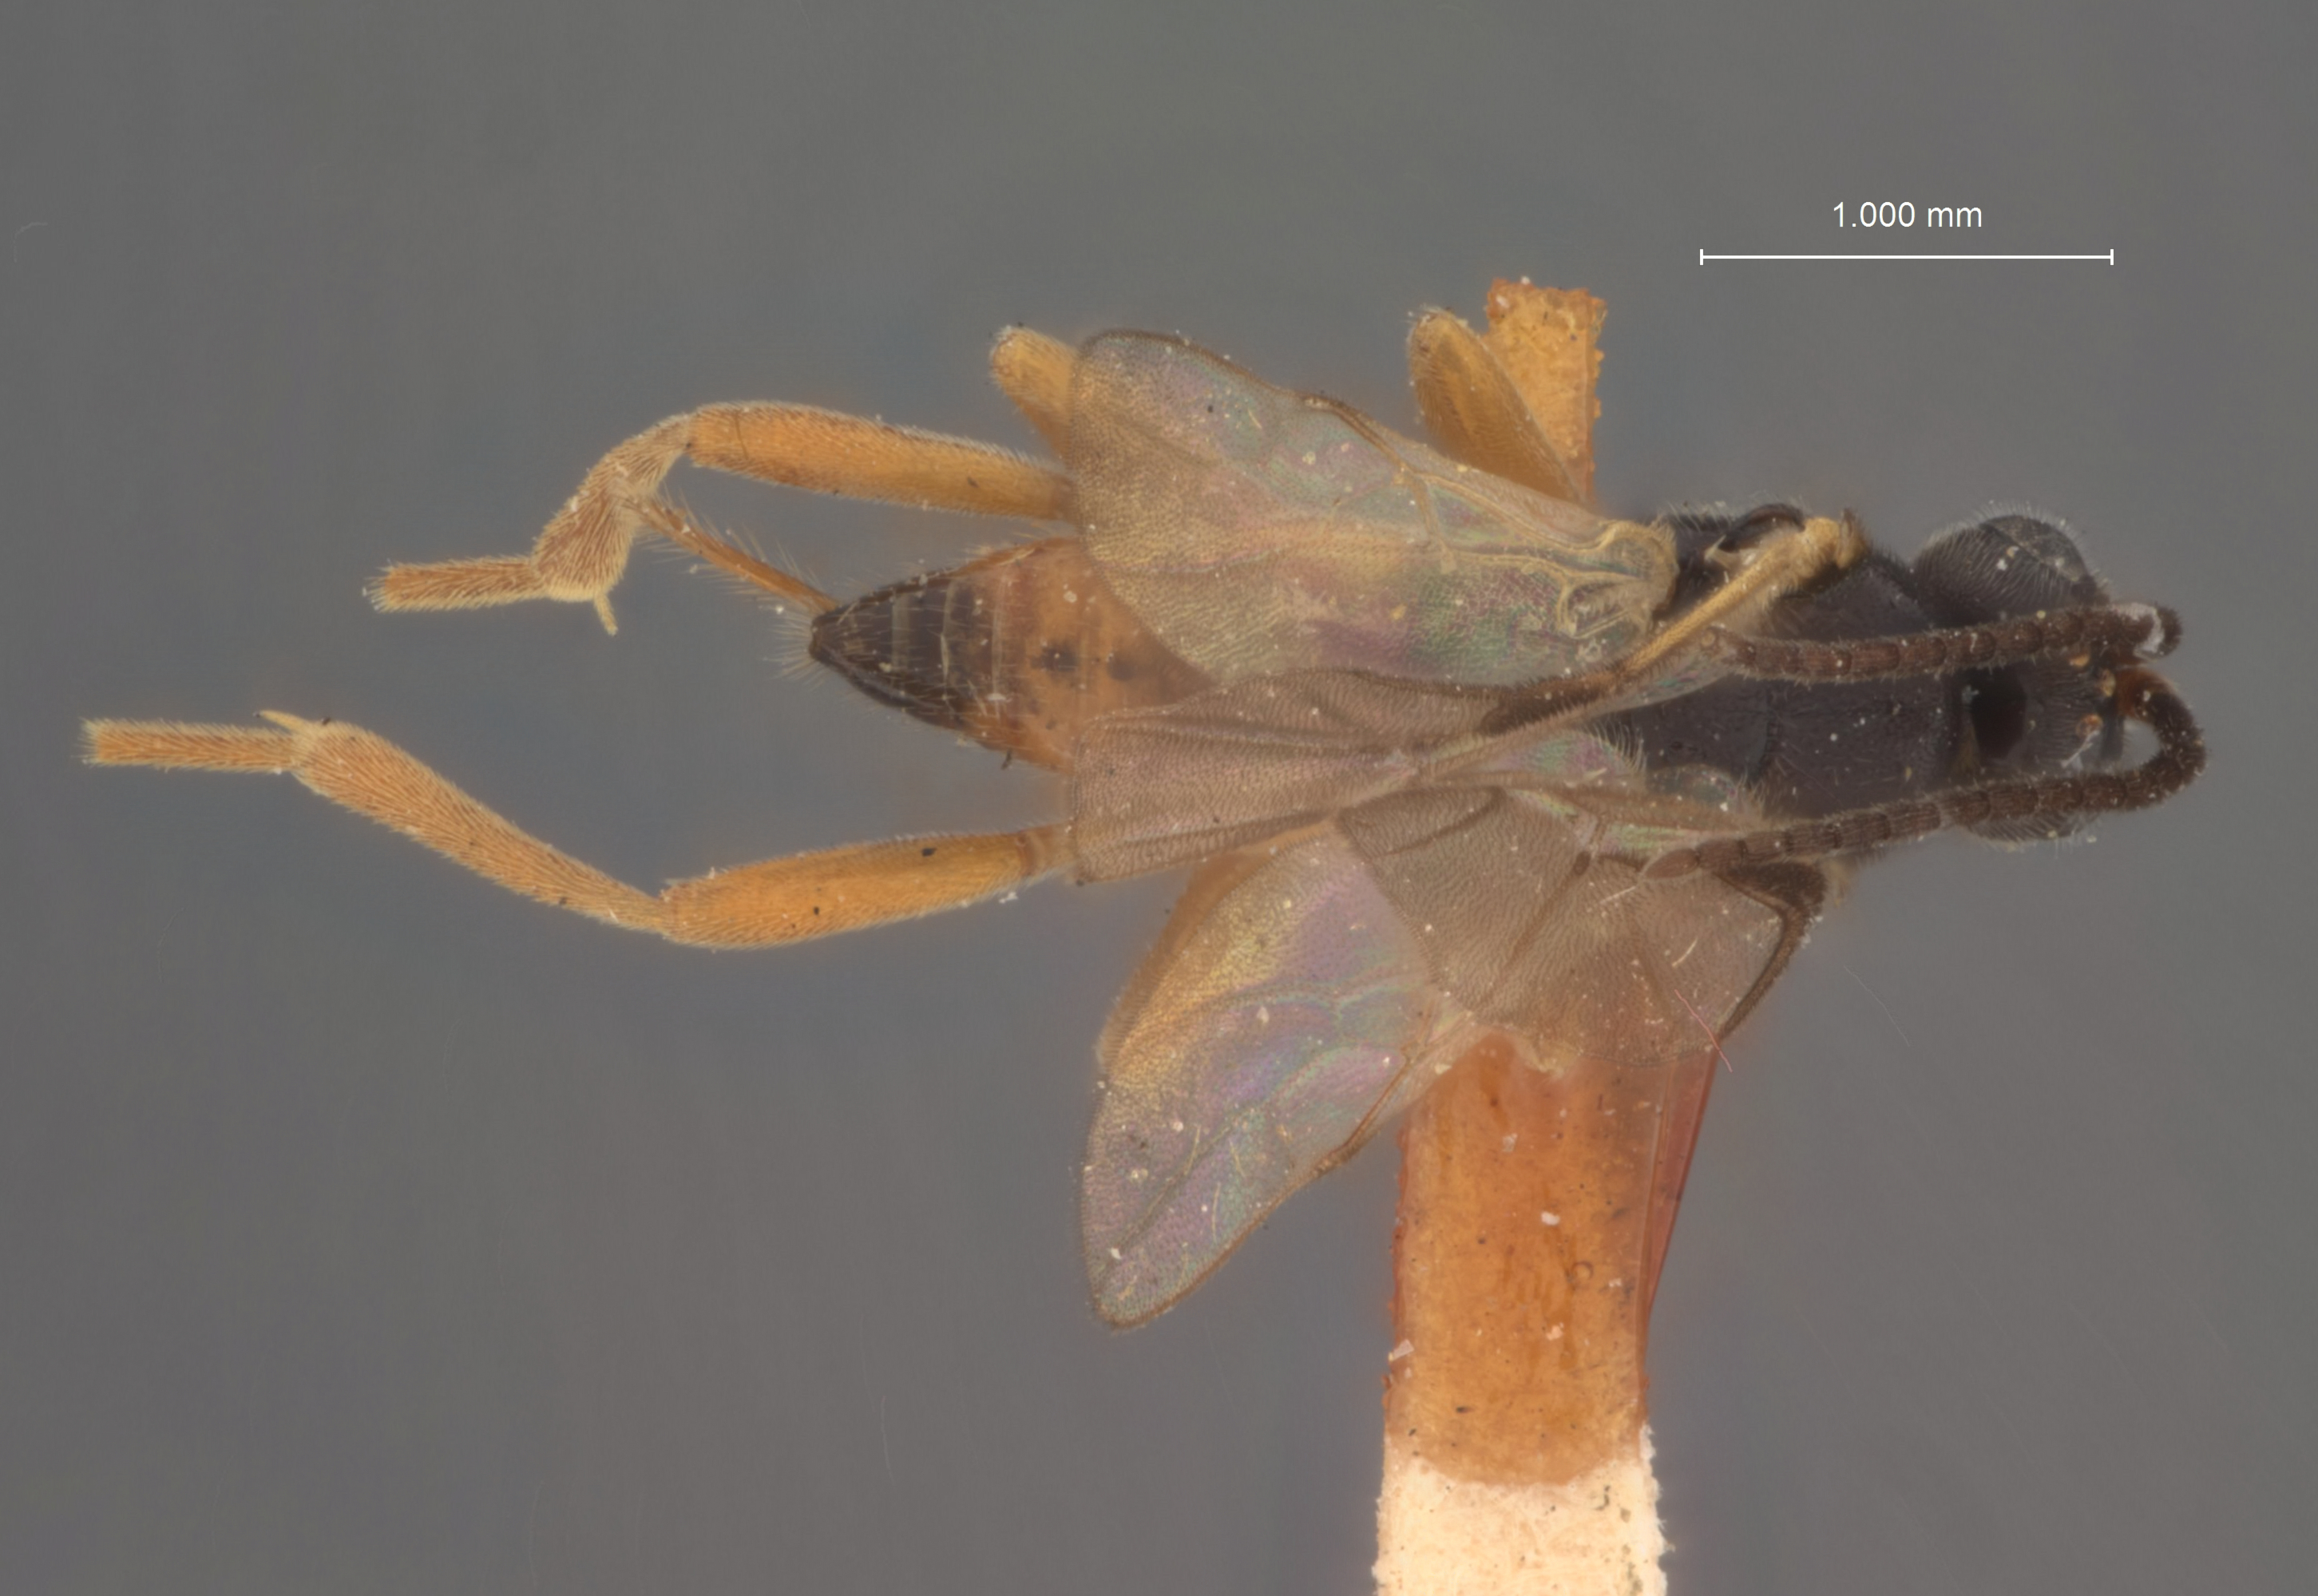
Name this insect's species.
Apanteles cinctiformis
